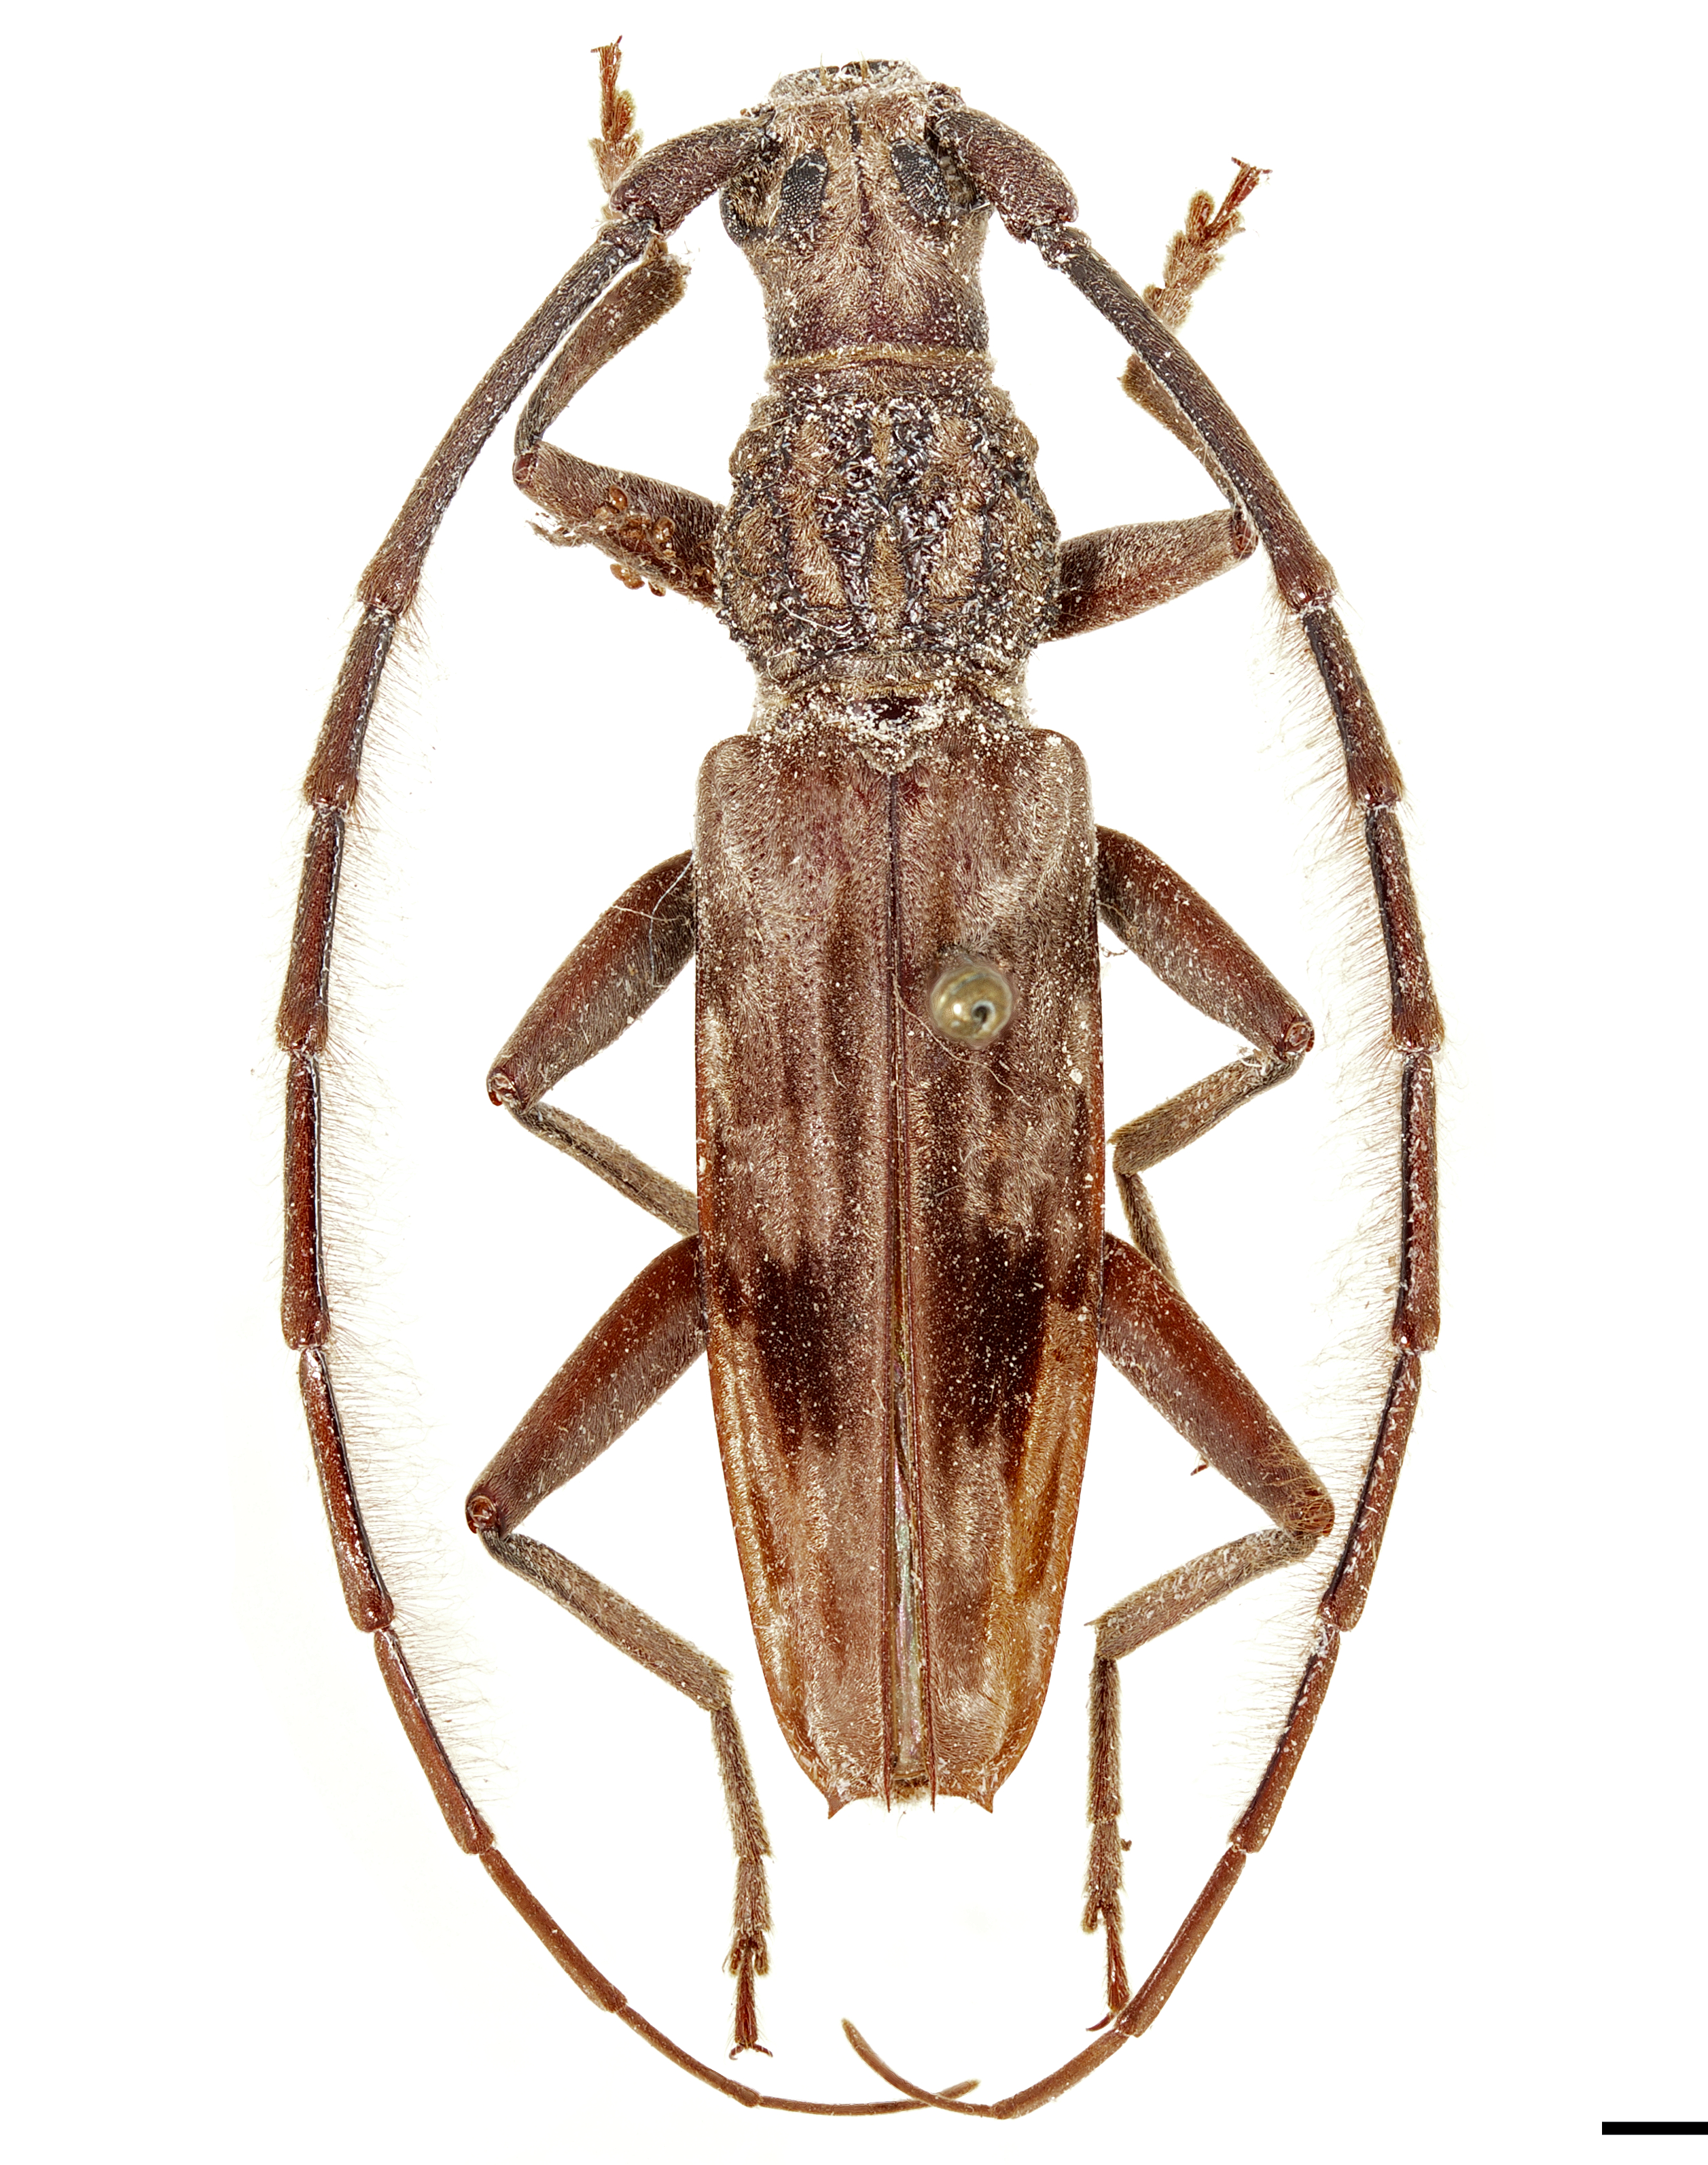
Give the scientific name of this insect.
Dialeges pauper
